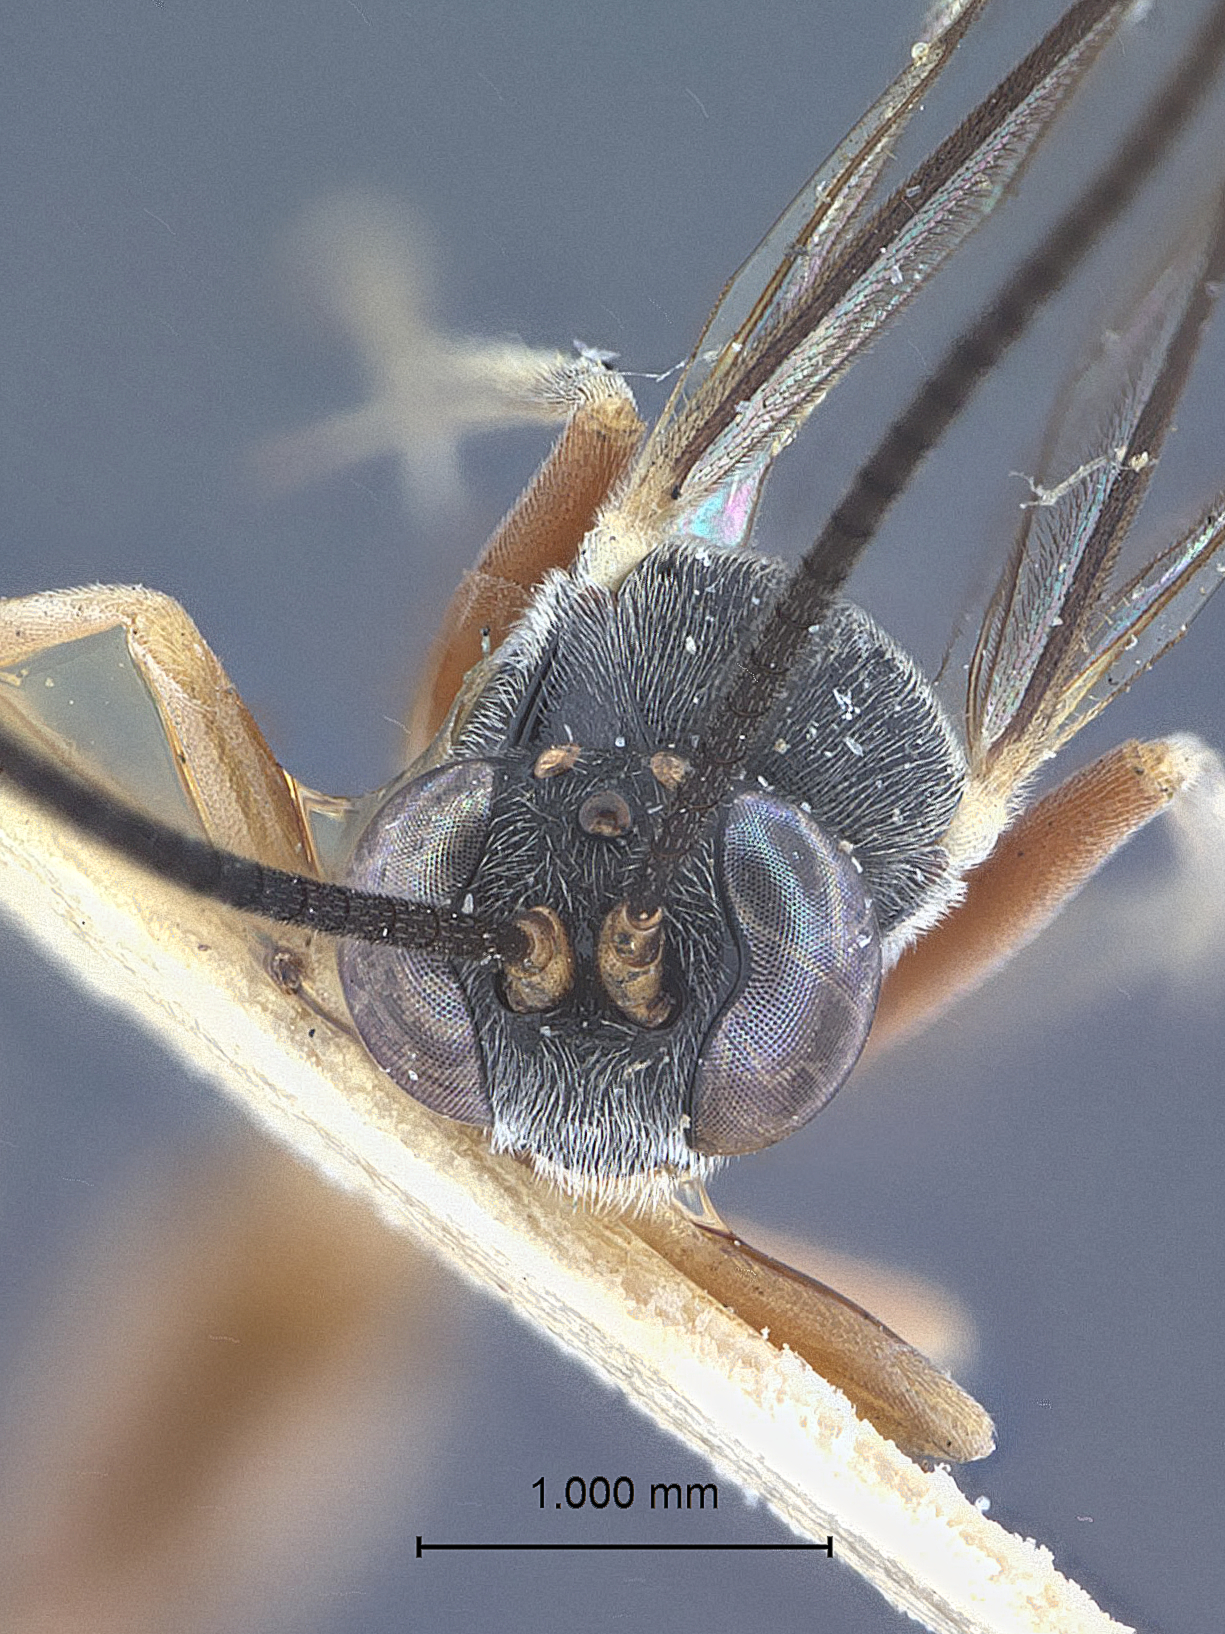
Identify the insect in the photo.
Casinaria vadosa
